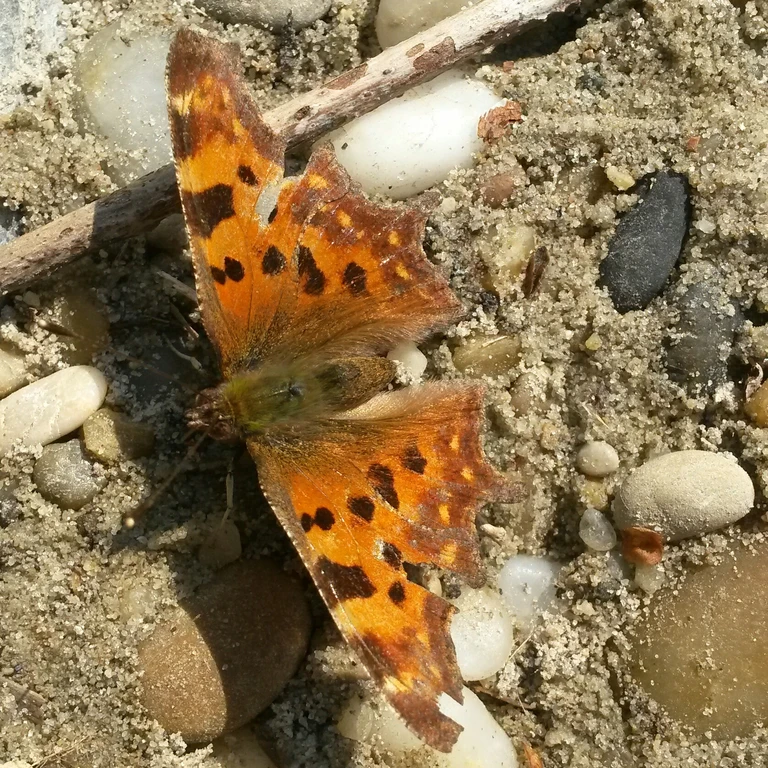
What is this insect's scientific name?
Polygonia c-album
